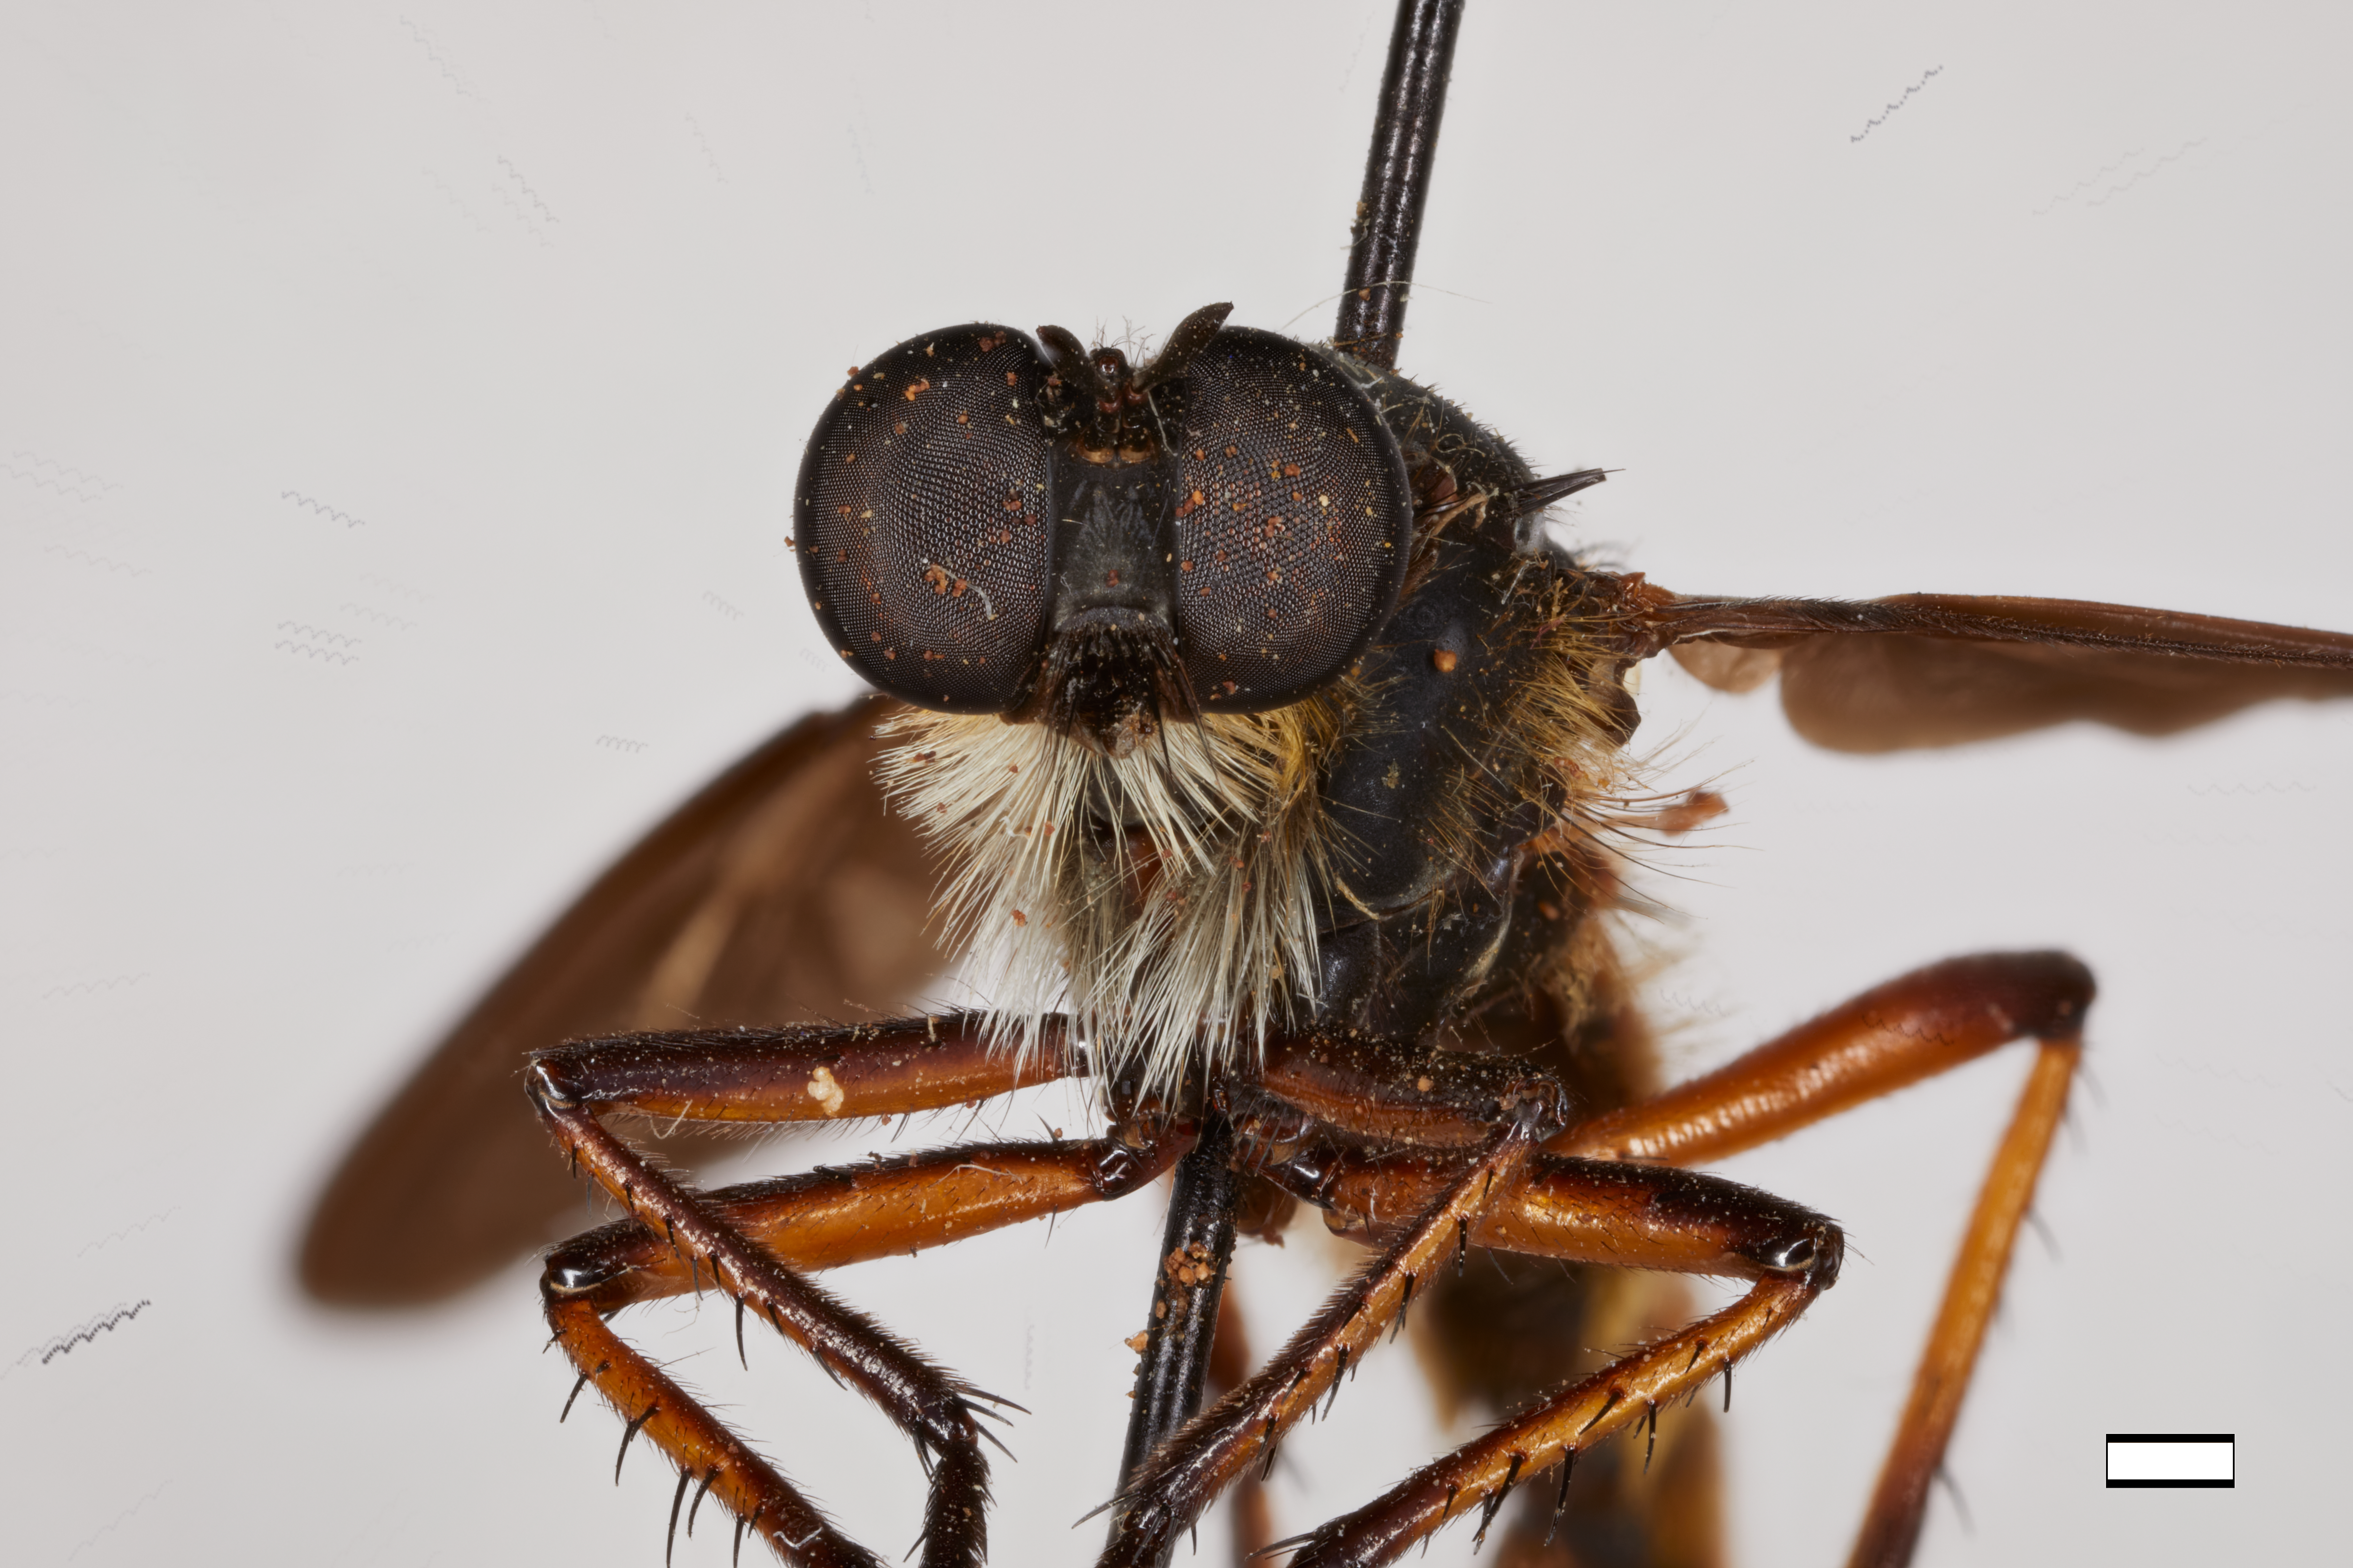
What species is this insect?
Microstylum pseudoananthakrishani
